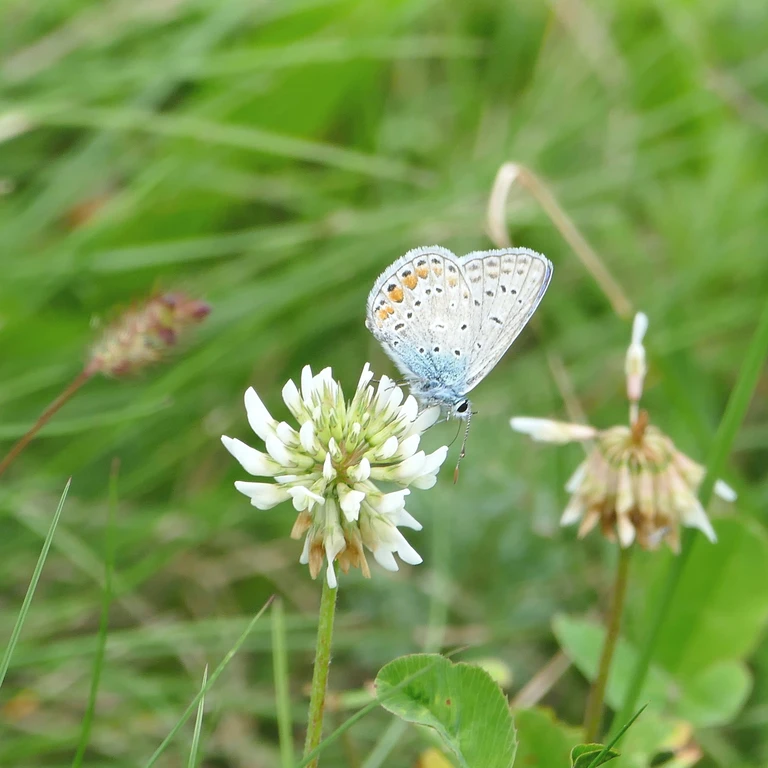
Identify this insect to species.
Polyommatus icarus
